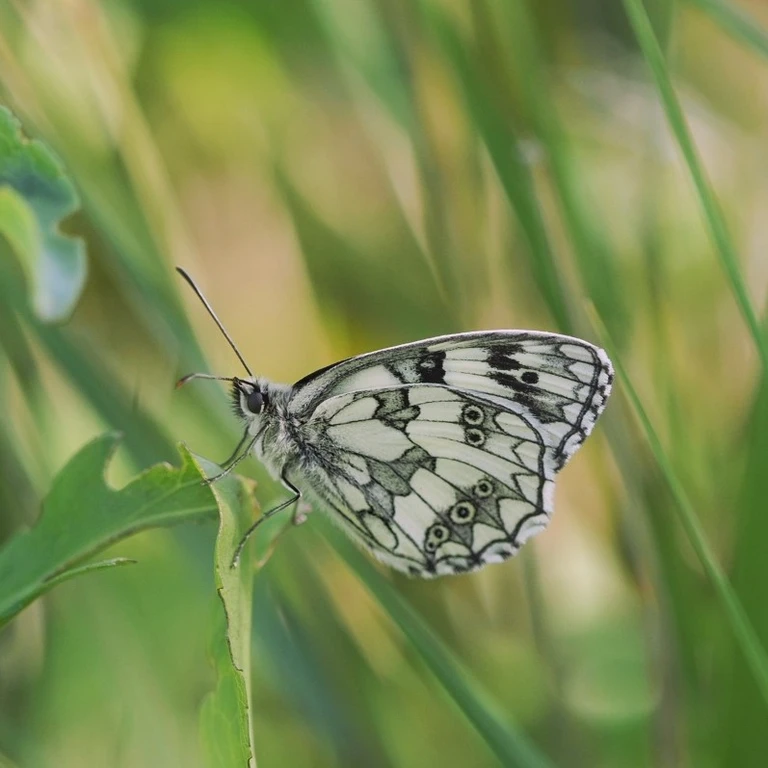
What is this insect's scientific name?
Melanargia galathea
